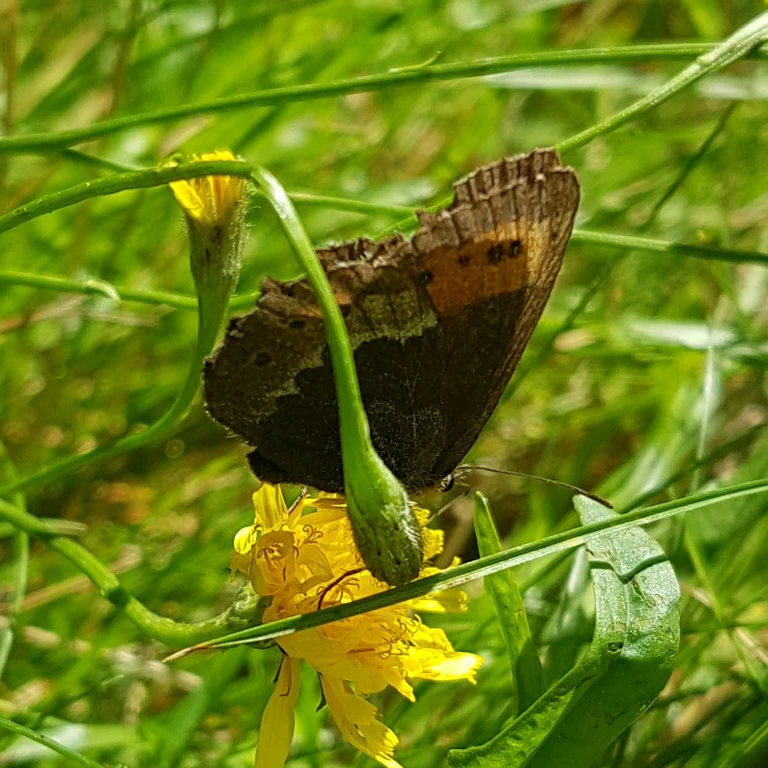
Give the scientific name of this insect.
Erebia euryale
